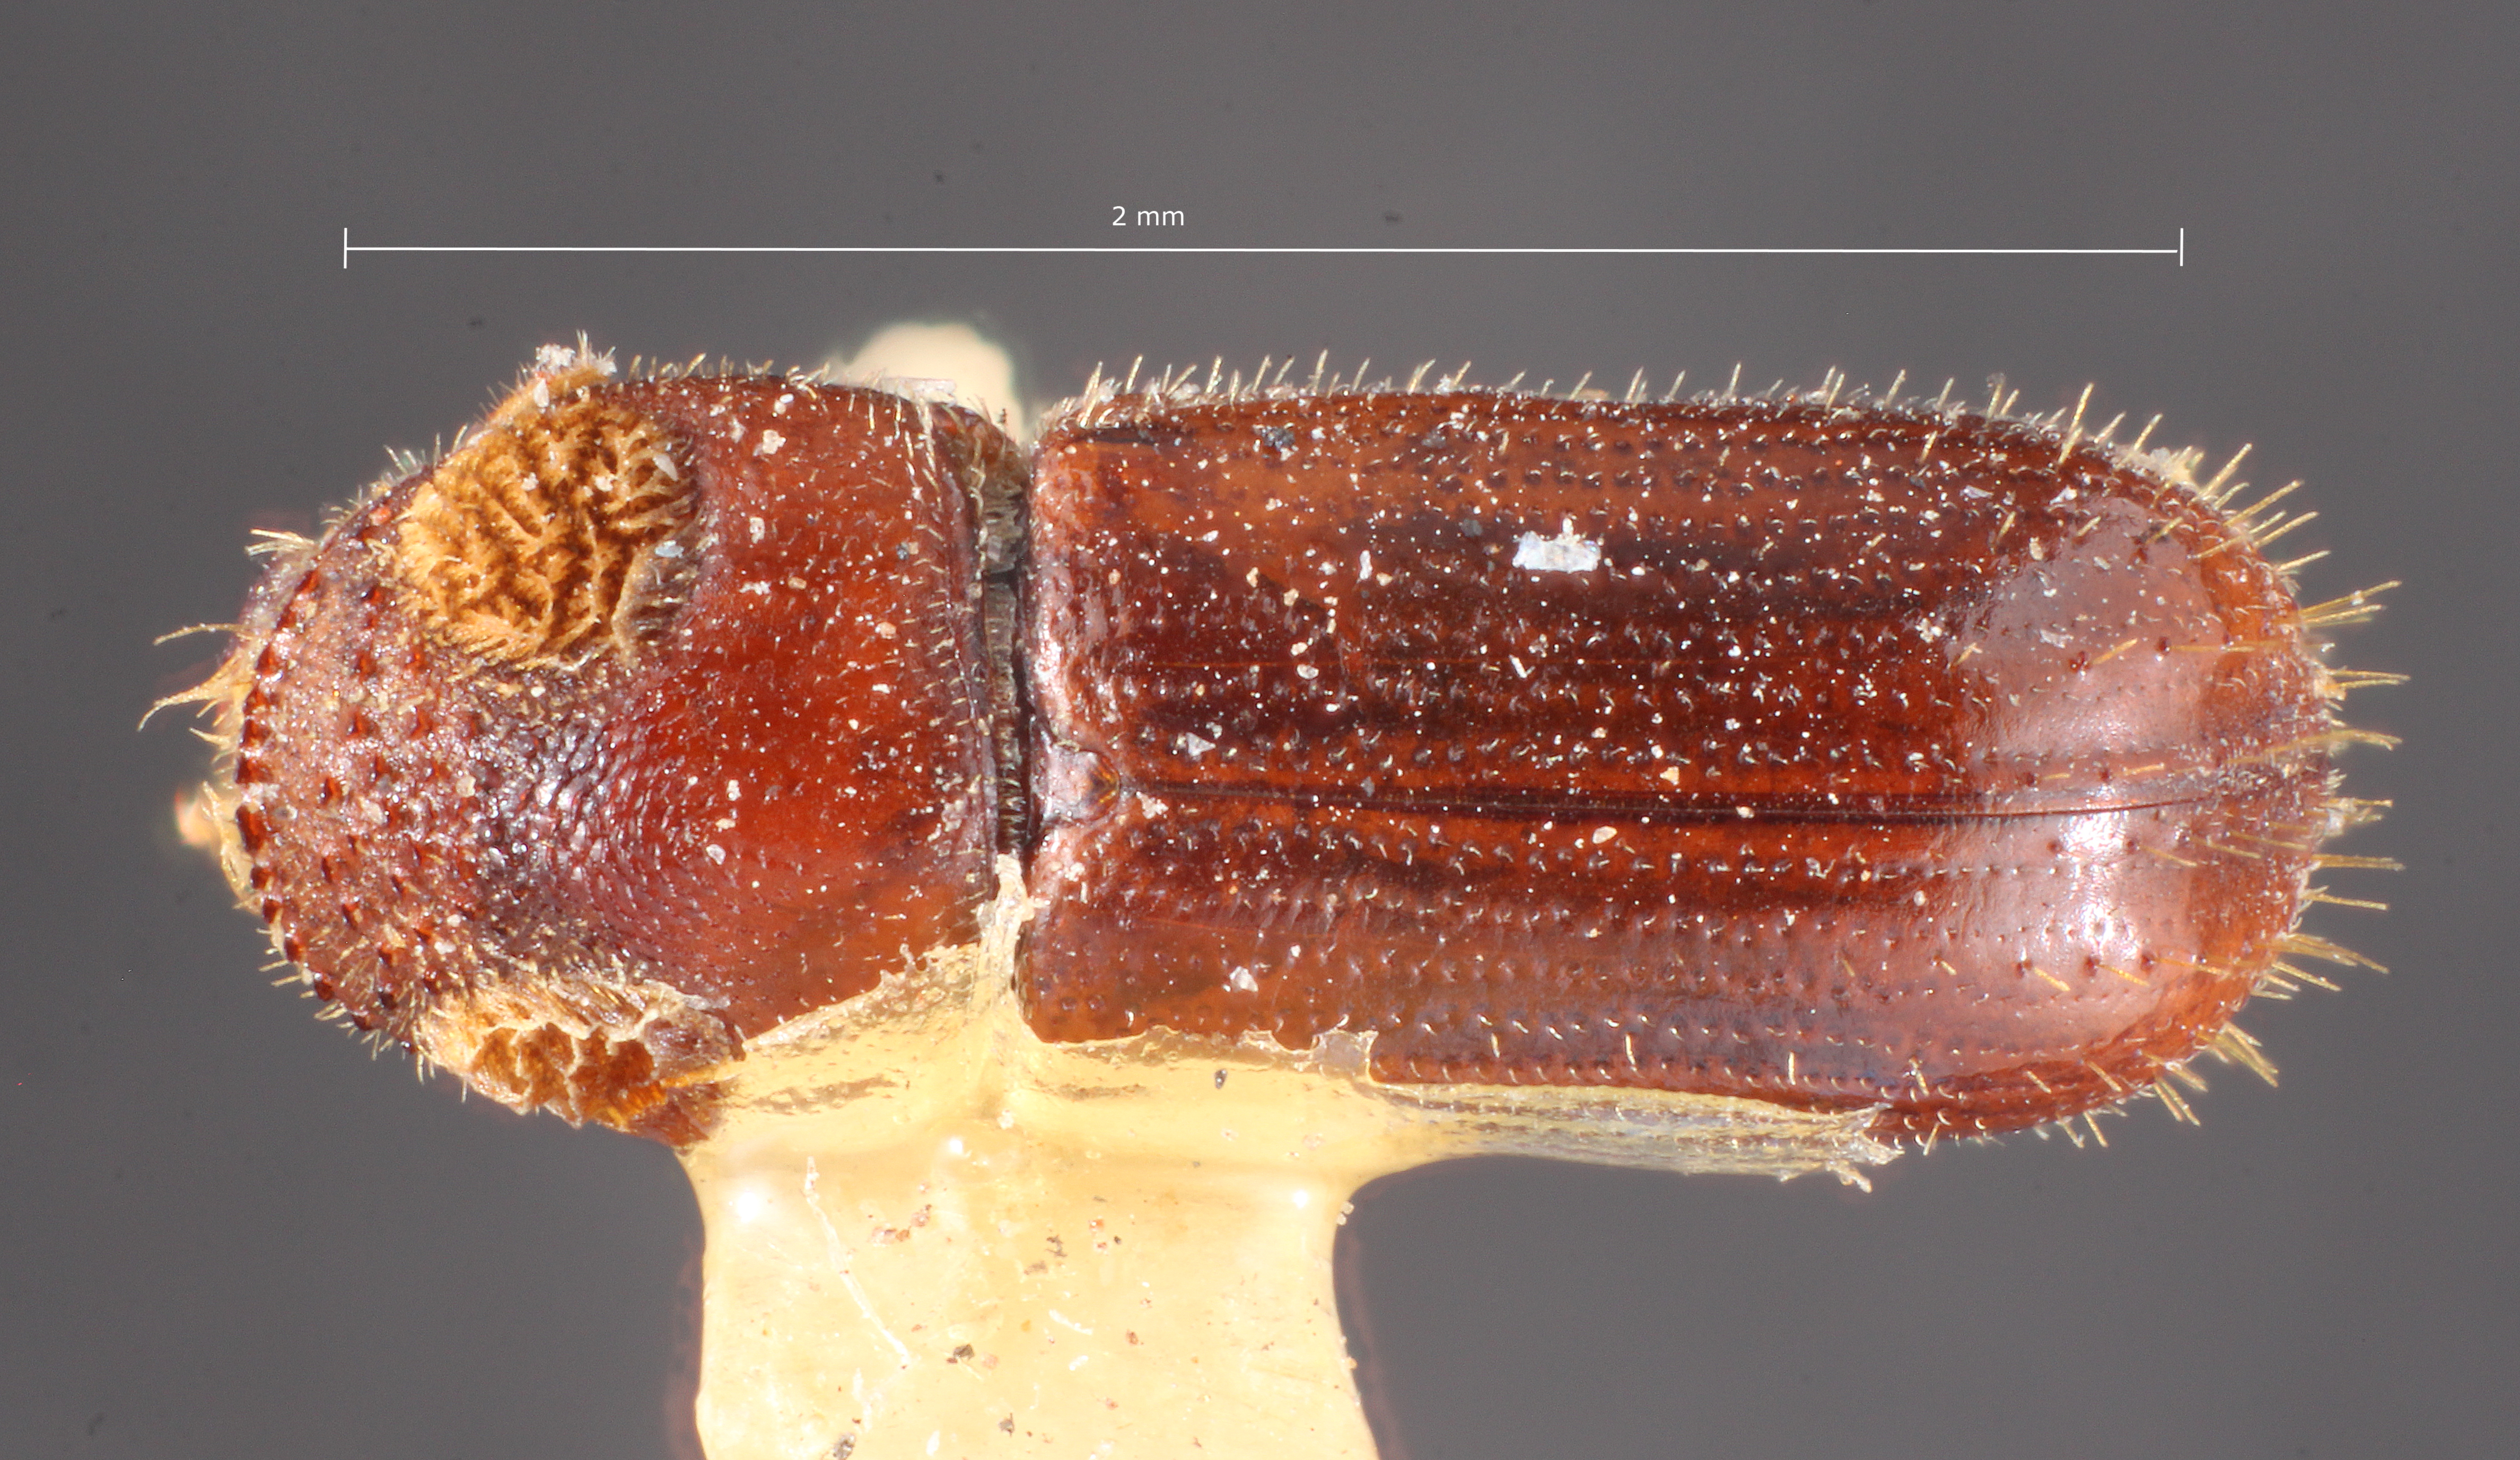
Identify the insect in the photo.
Pityoborus secundus
